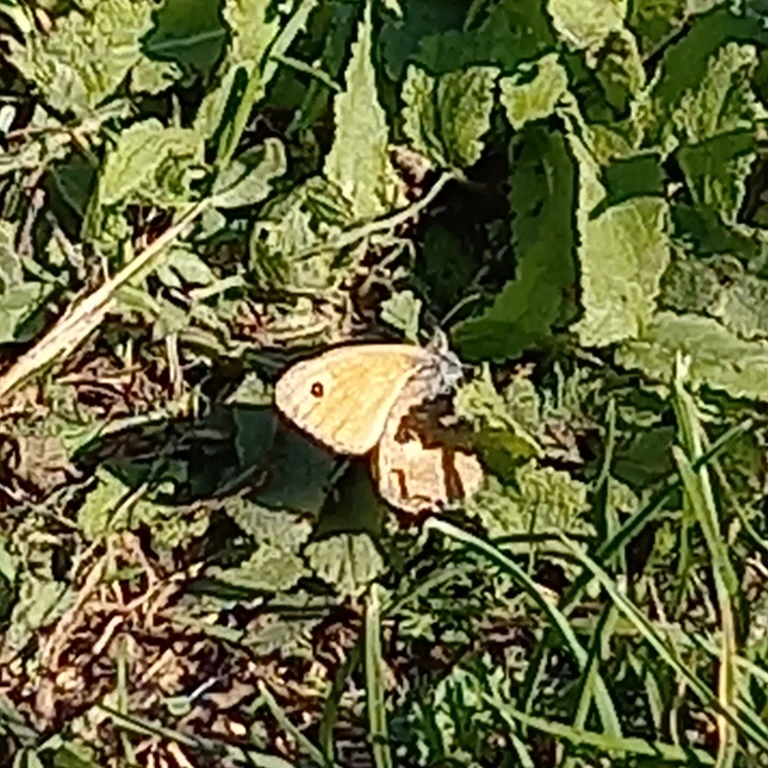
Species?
Coenonympha pamphilus
